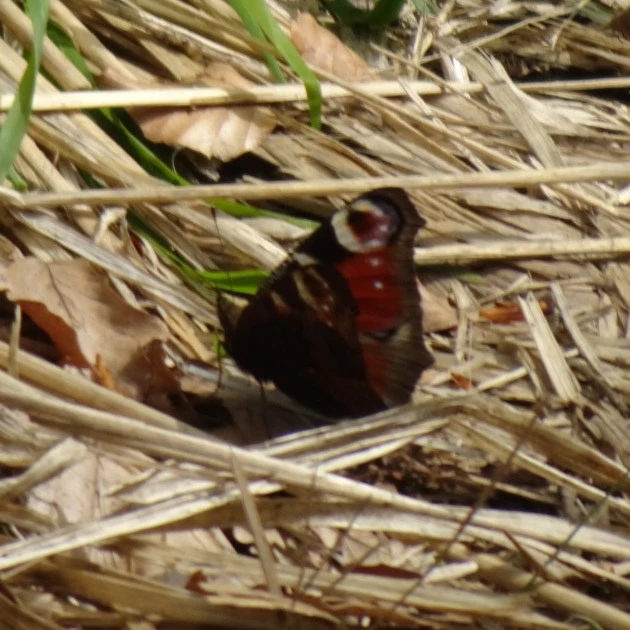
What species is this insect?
Aglais io
